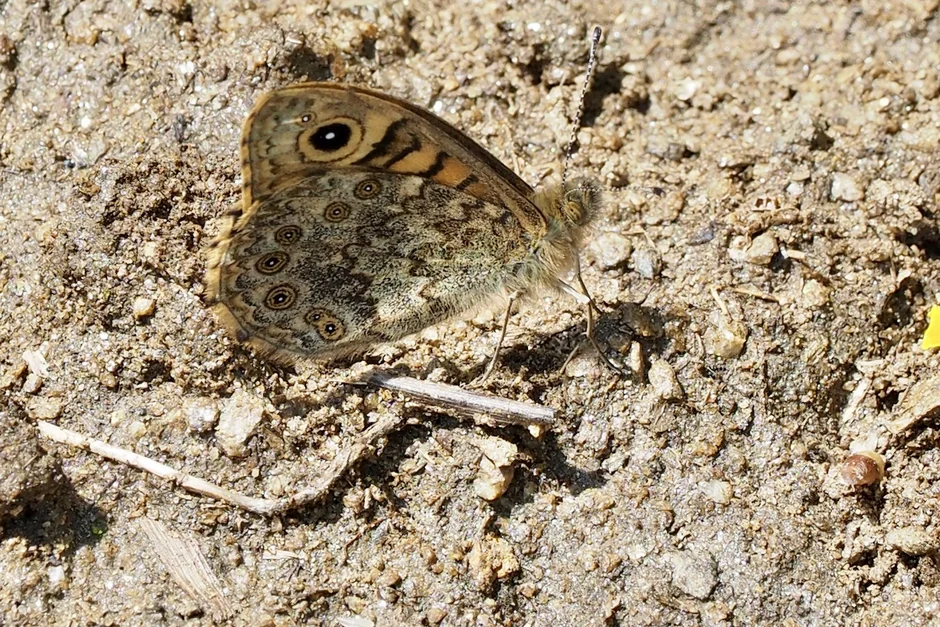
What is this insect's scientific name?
Lasiommata megera (also Pararge megera)
